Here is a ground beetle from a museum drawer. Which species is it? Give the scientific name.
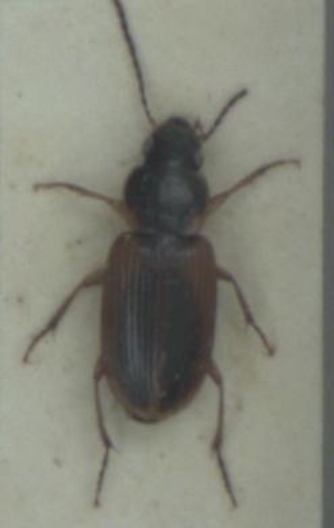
Stenolophus mixtus
